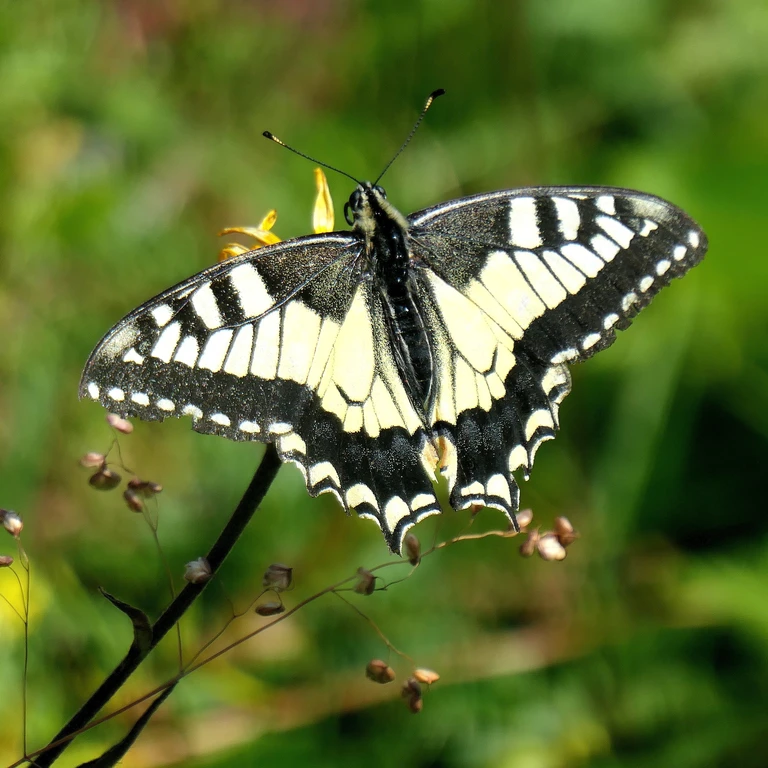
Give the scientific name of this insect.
Papilio machaon
